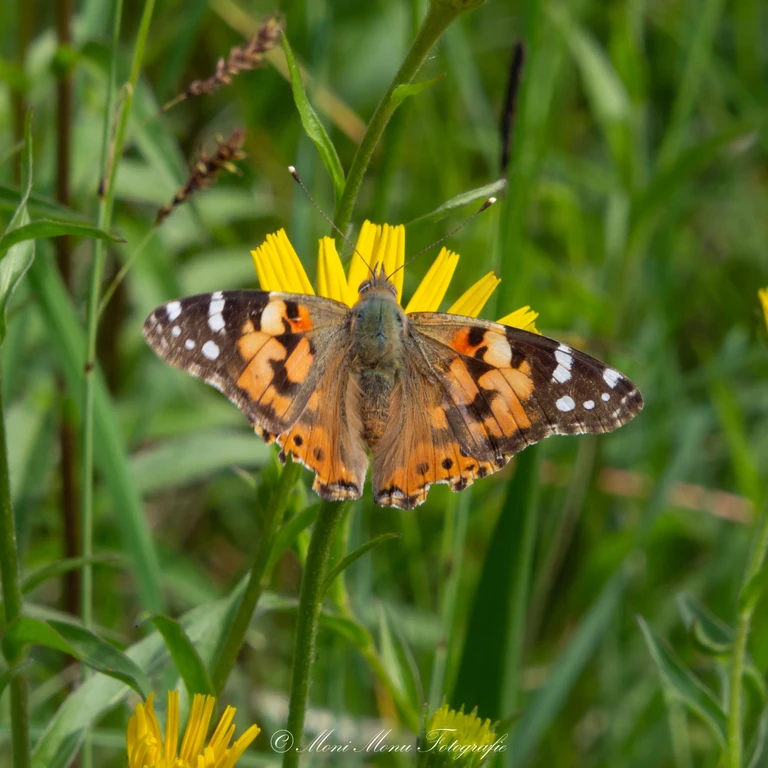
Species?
Vanessa cardui
